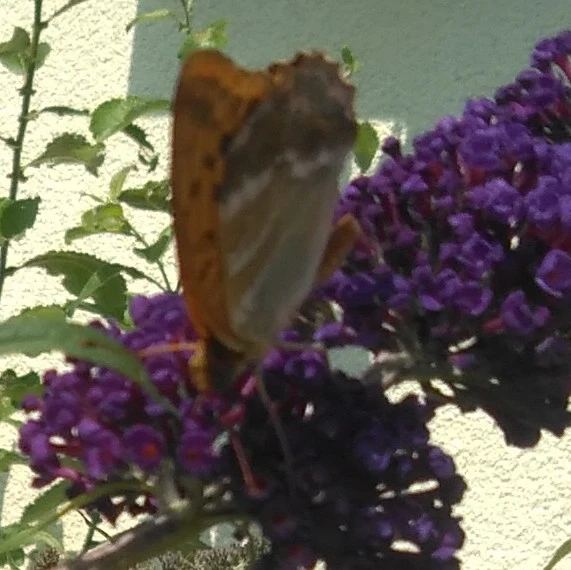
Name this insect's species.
Argynnis paphia
